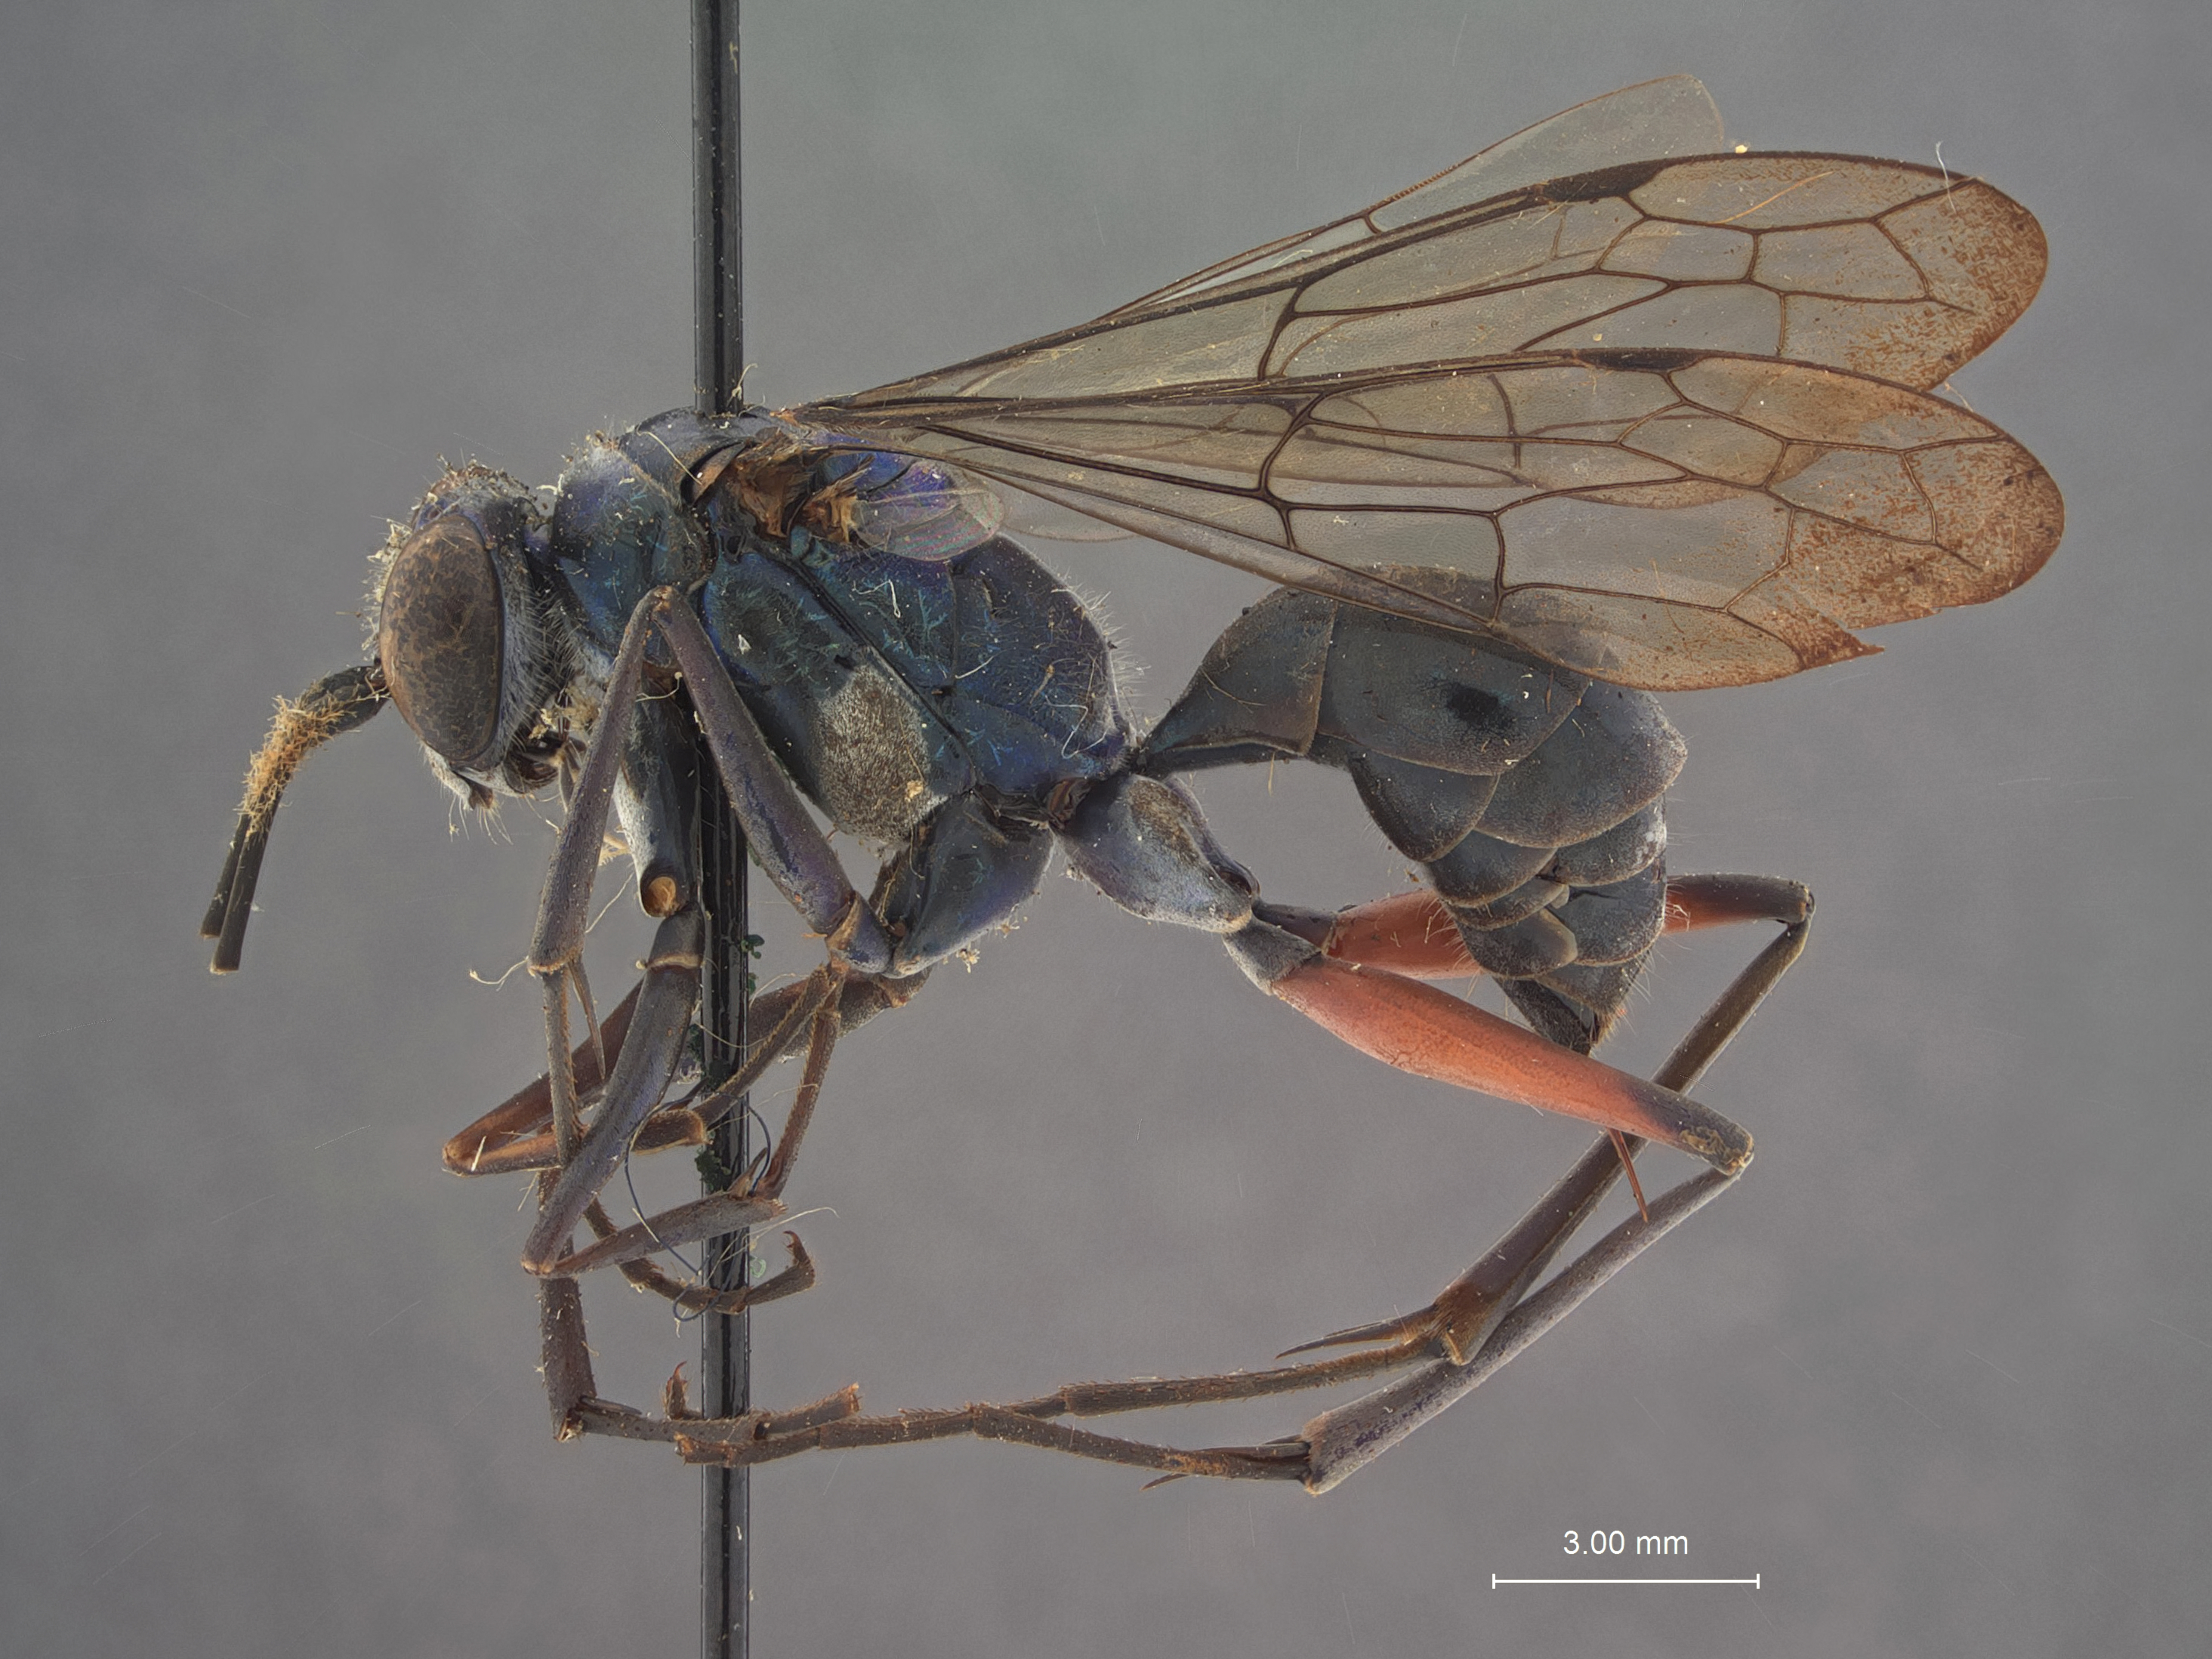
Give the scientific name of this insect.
Phanagenia guernini
